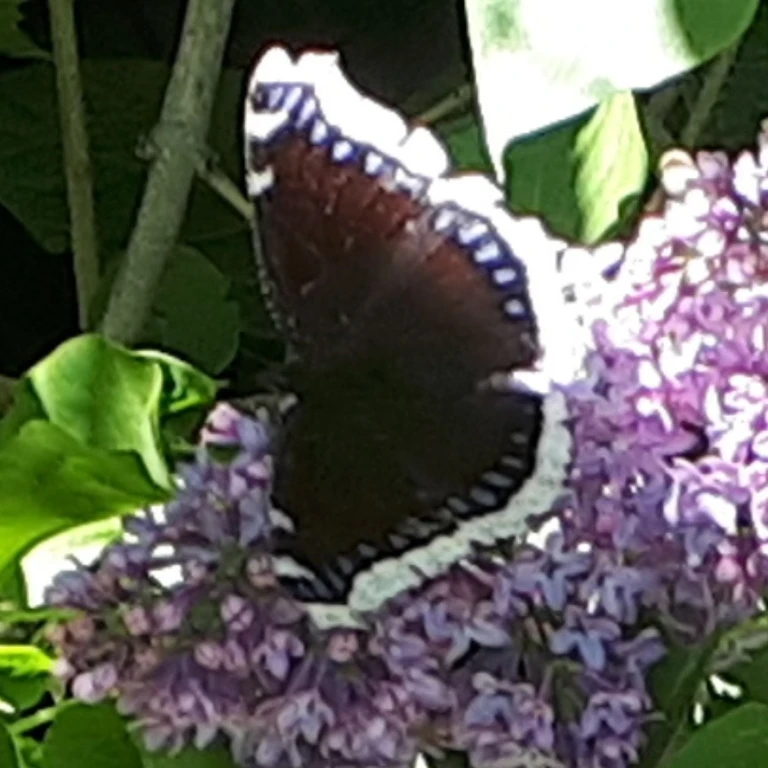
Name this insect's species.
Nymphalis antiopa
